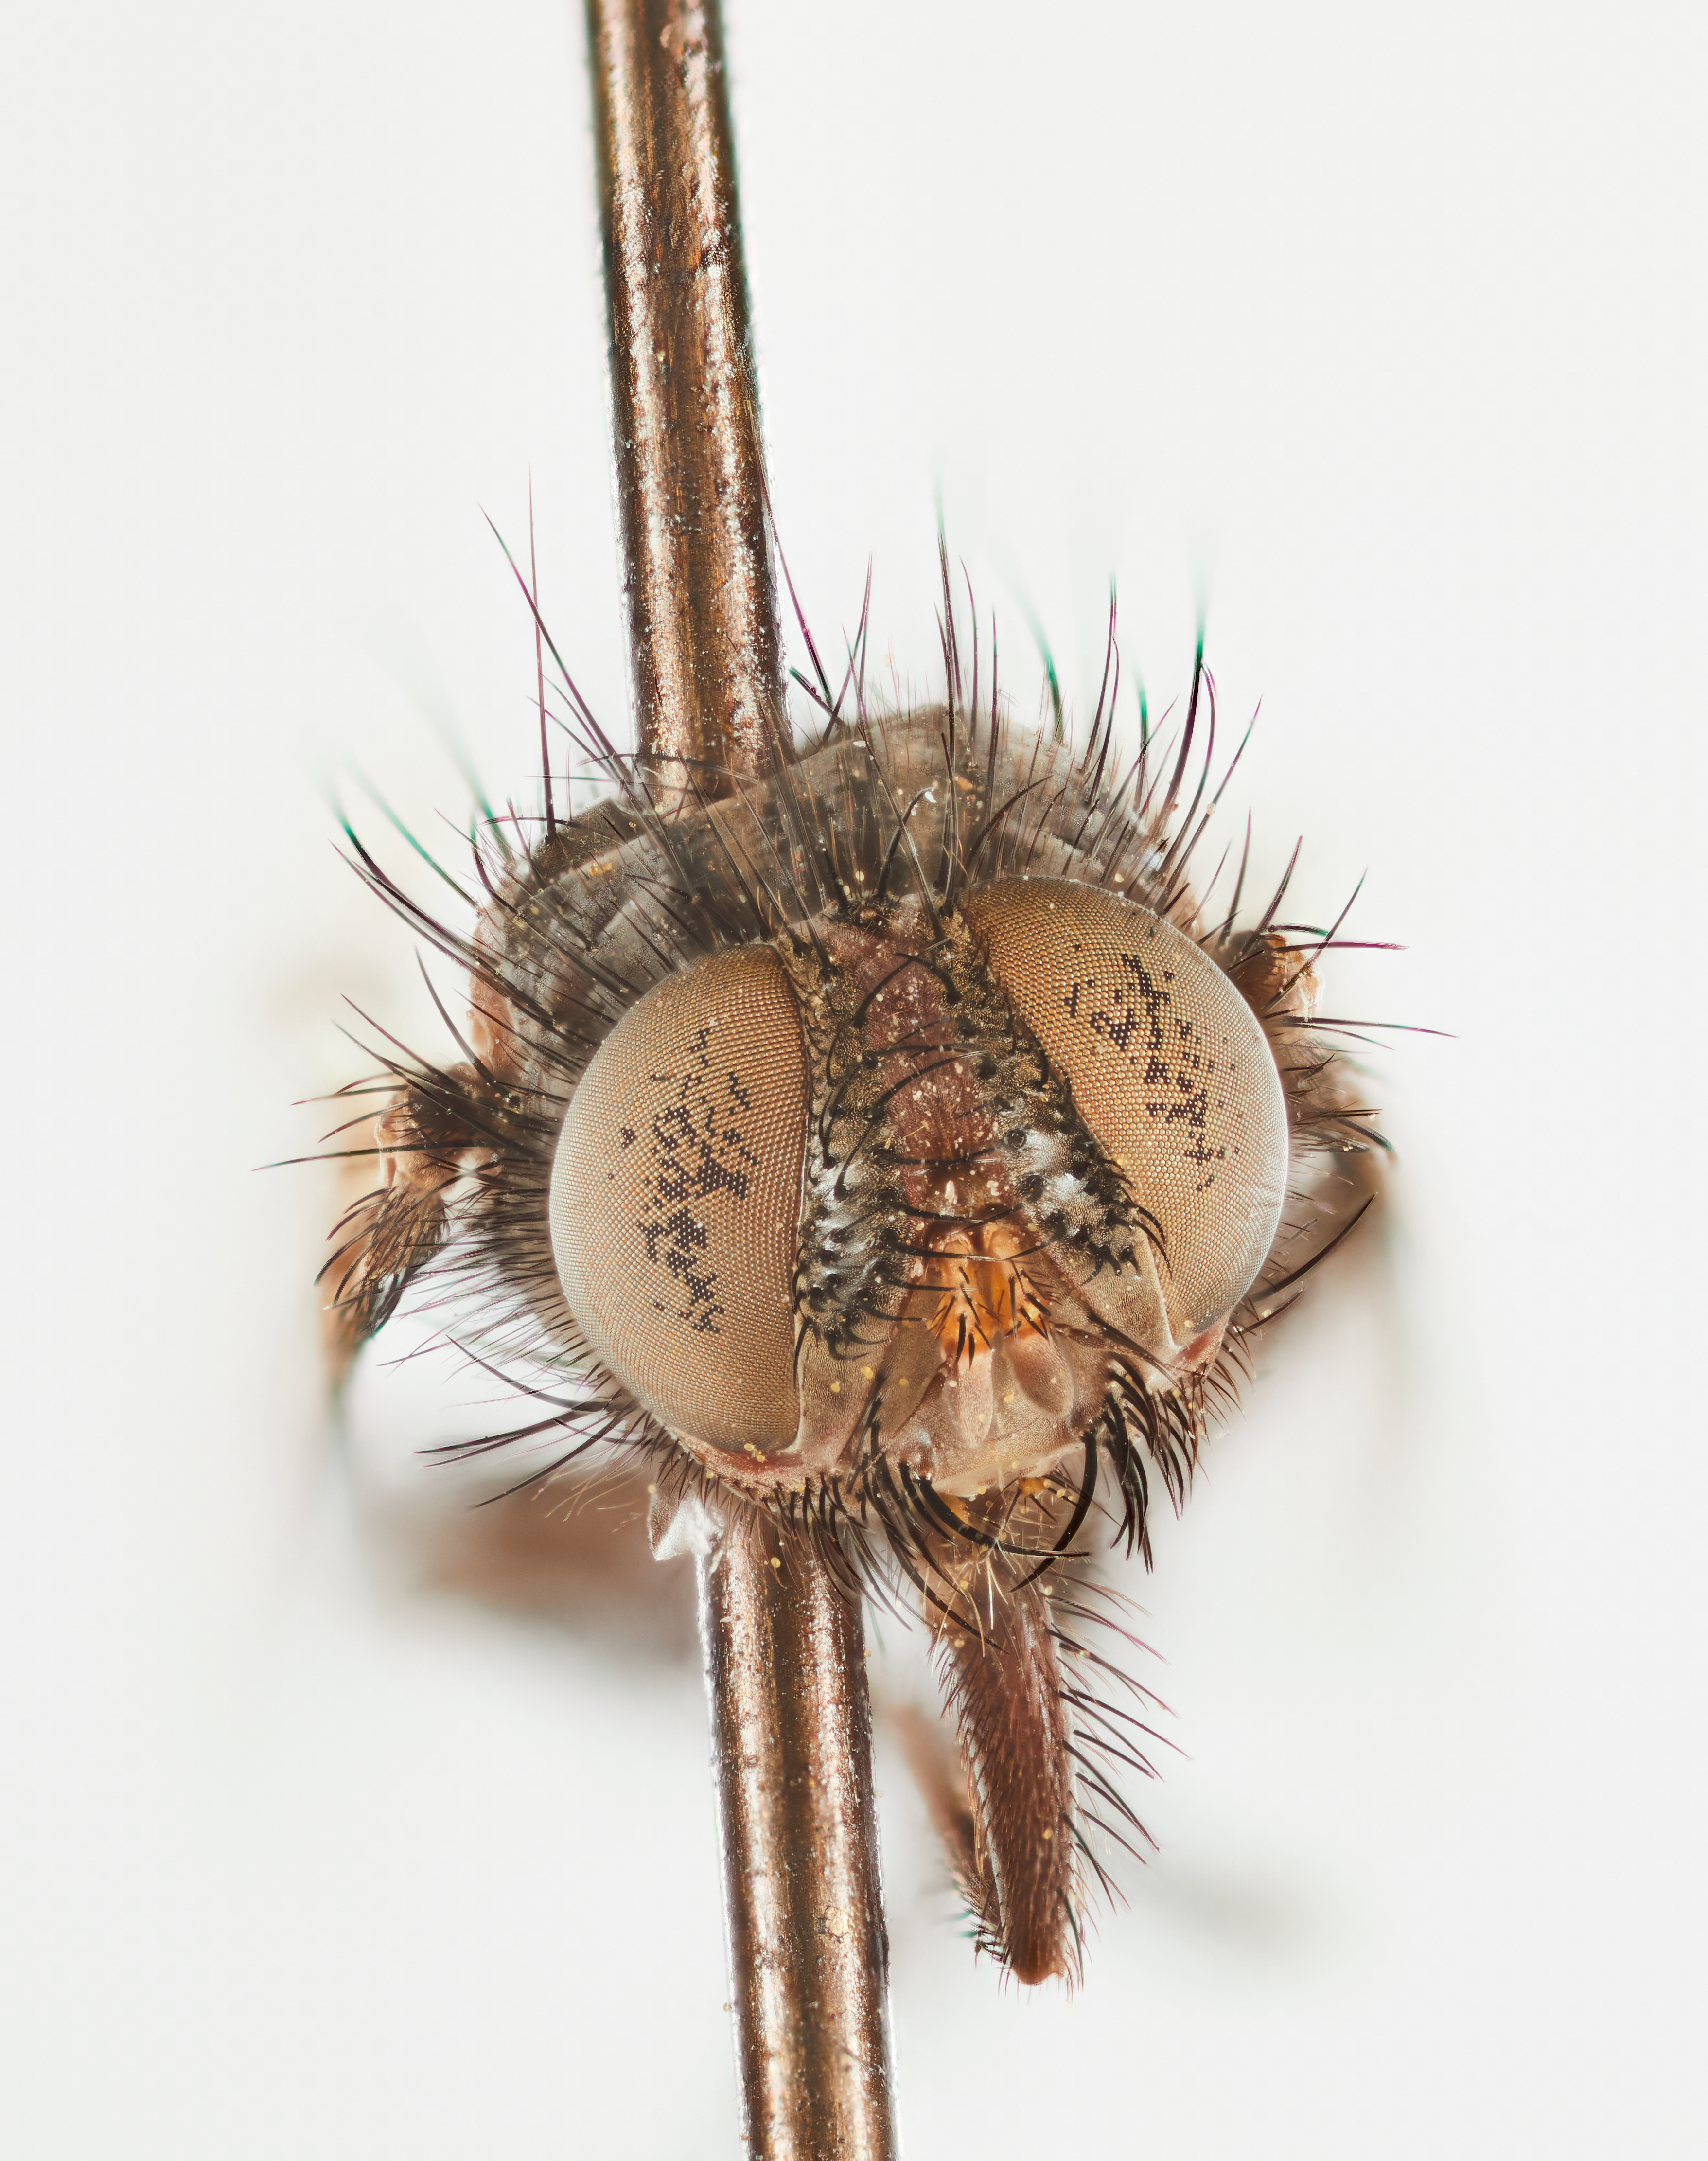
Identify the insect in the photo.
Oestroplagia petiolata
